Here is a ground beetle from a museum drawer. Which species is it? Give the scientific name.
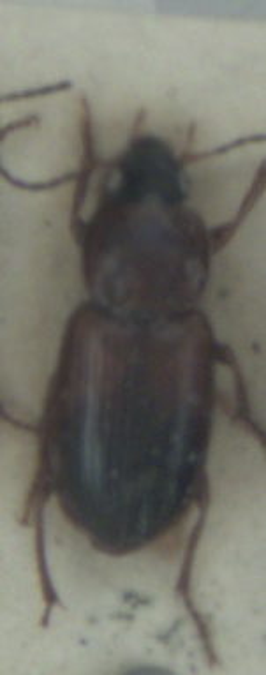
Stenolophus teutonus
